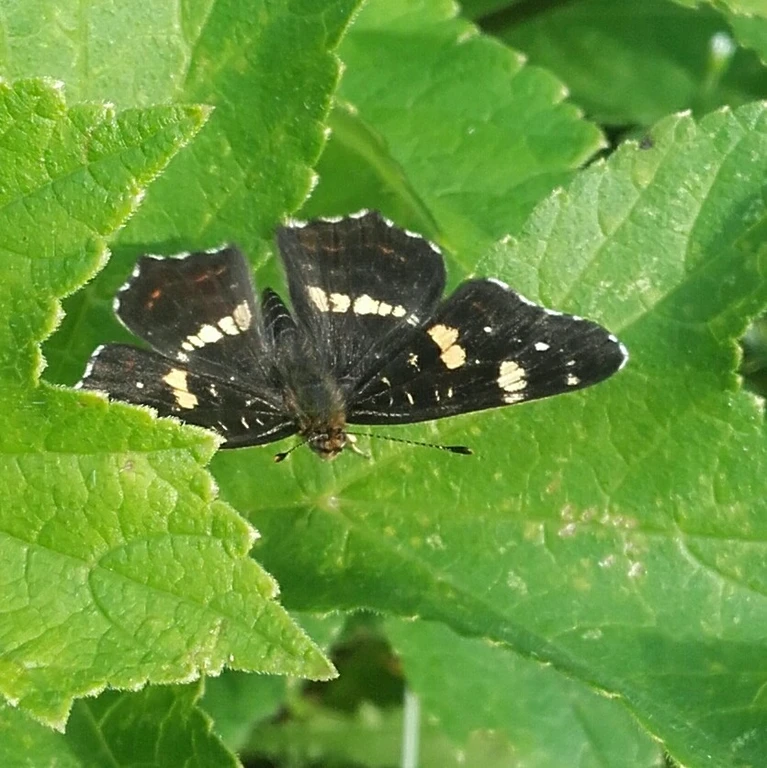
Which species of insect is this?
Araschnia levana
